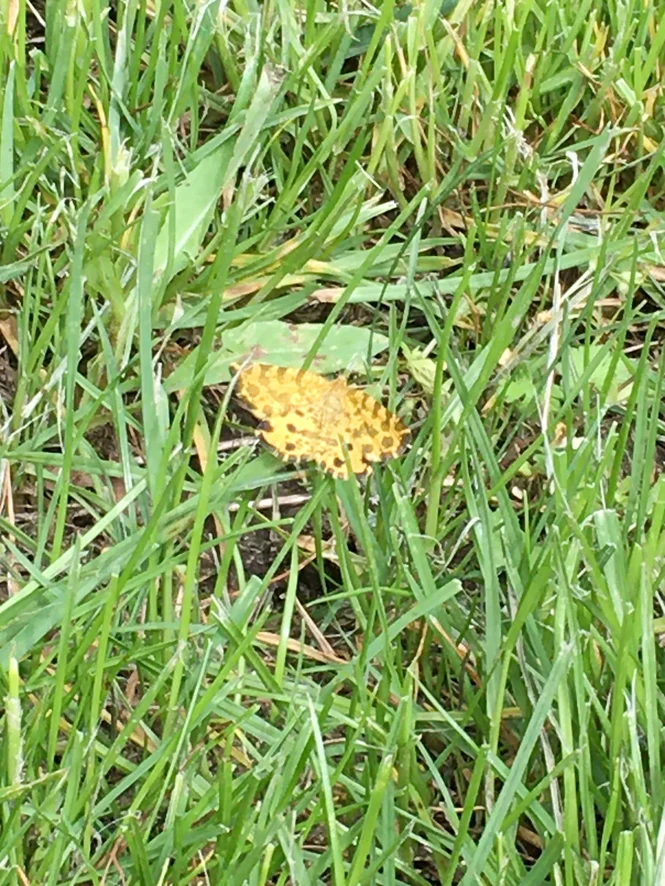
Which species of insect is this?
Pseudopanthera macularia
